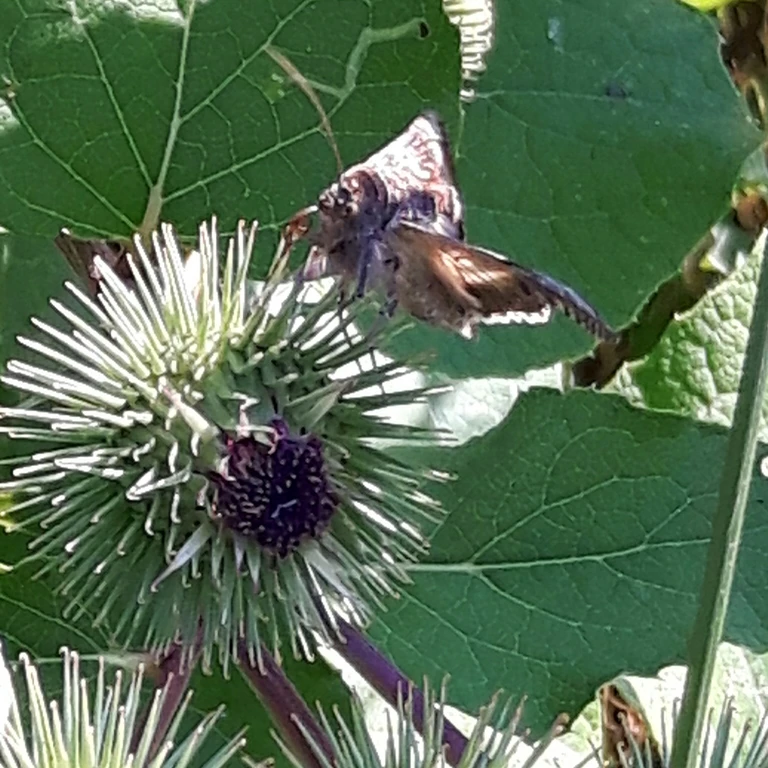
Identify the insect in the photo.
Autographa gamma
